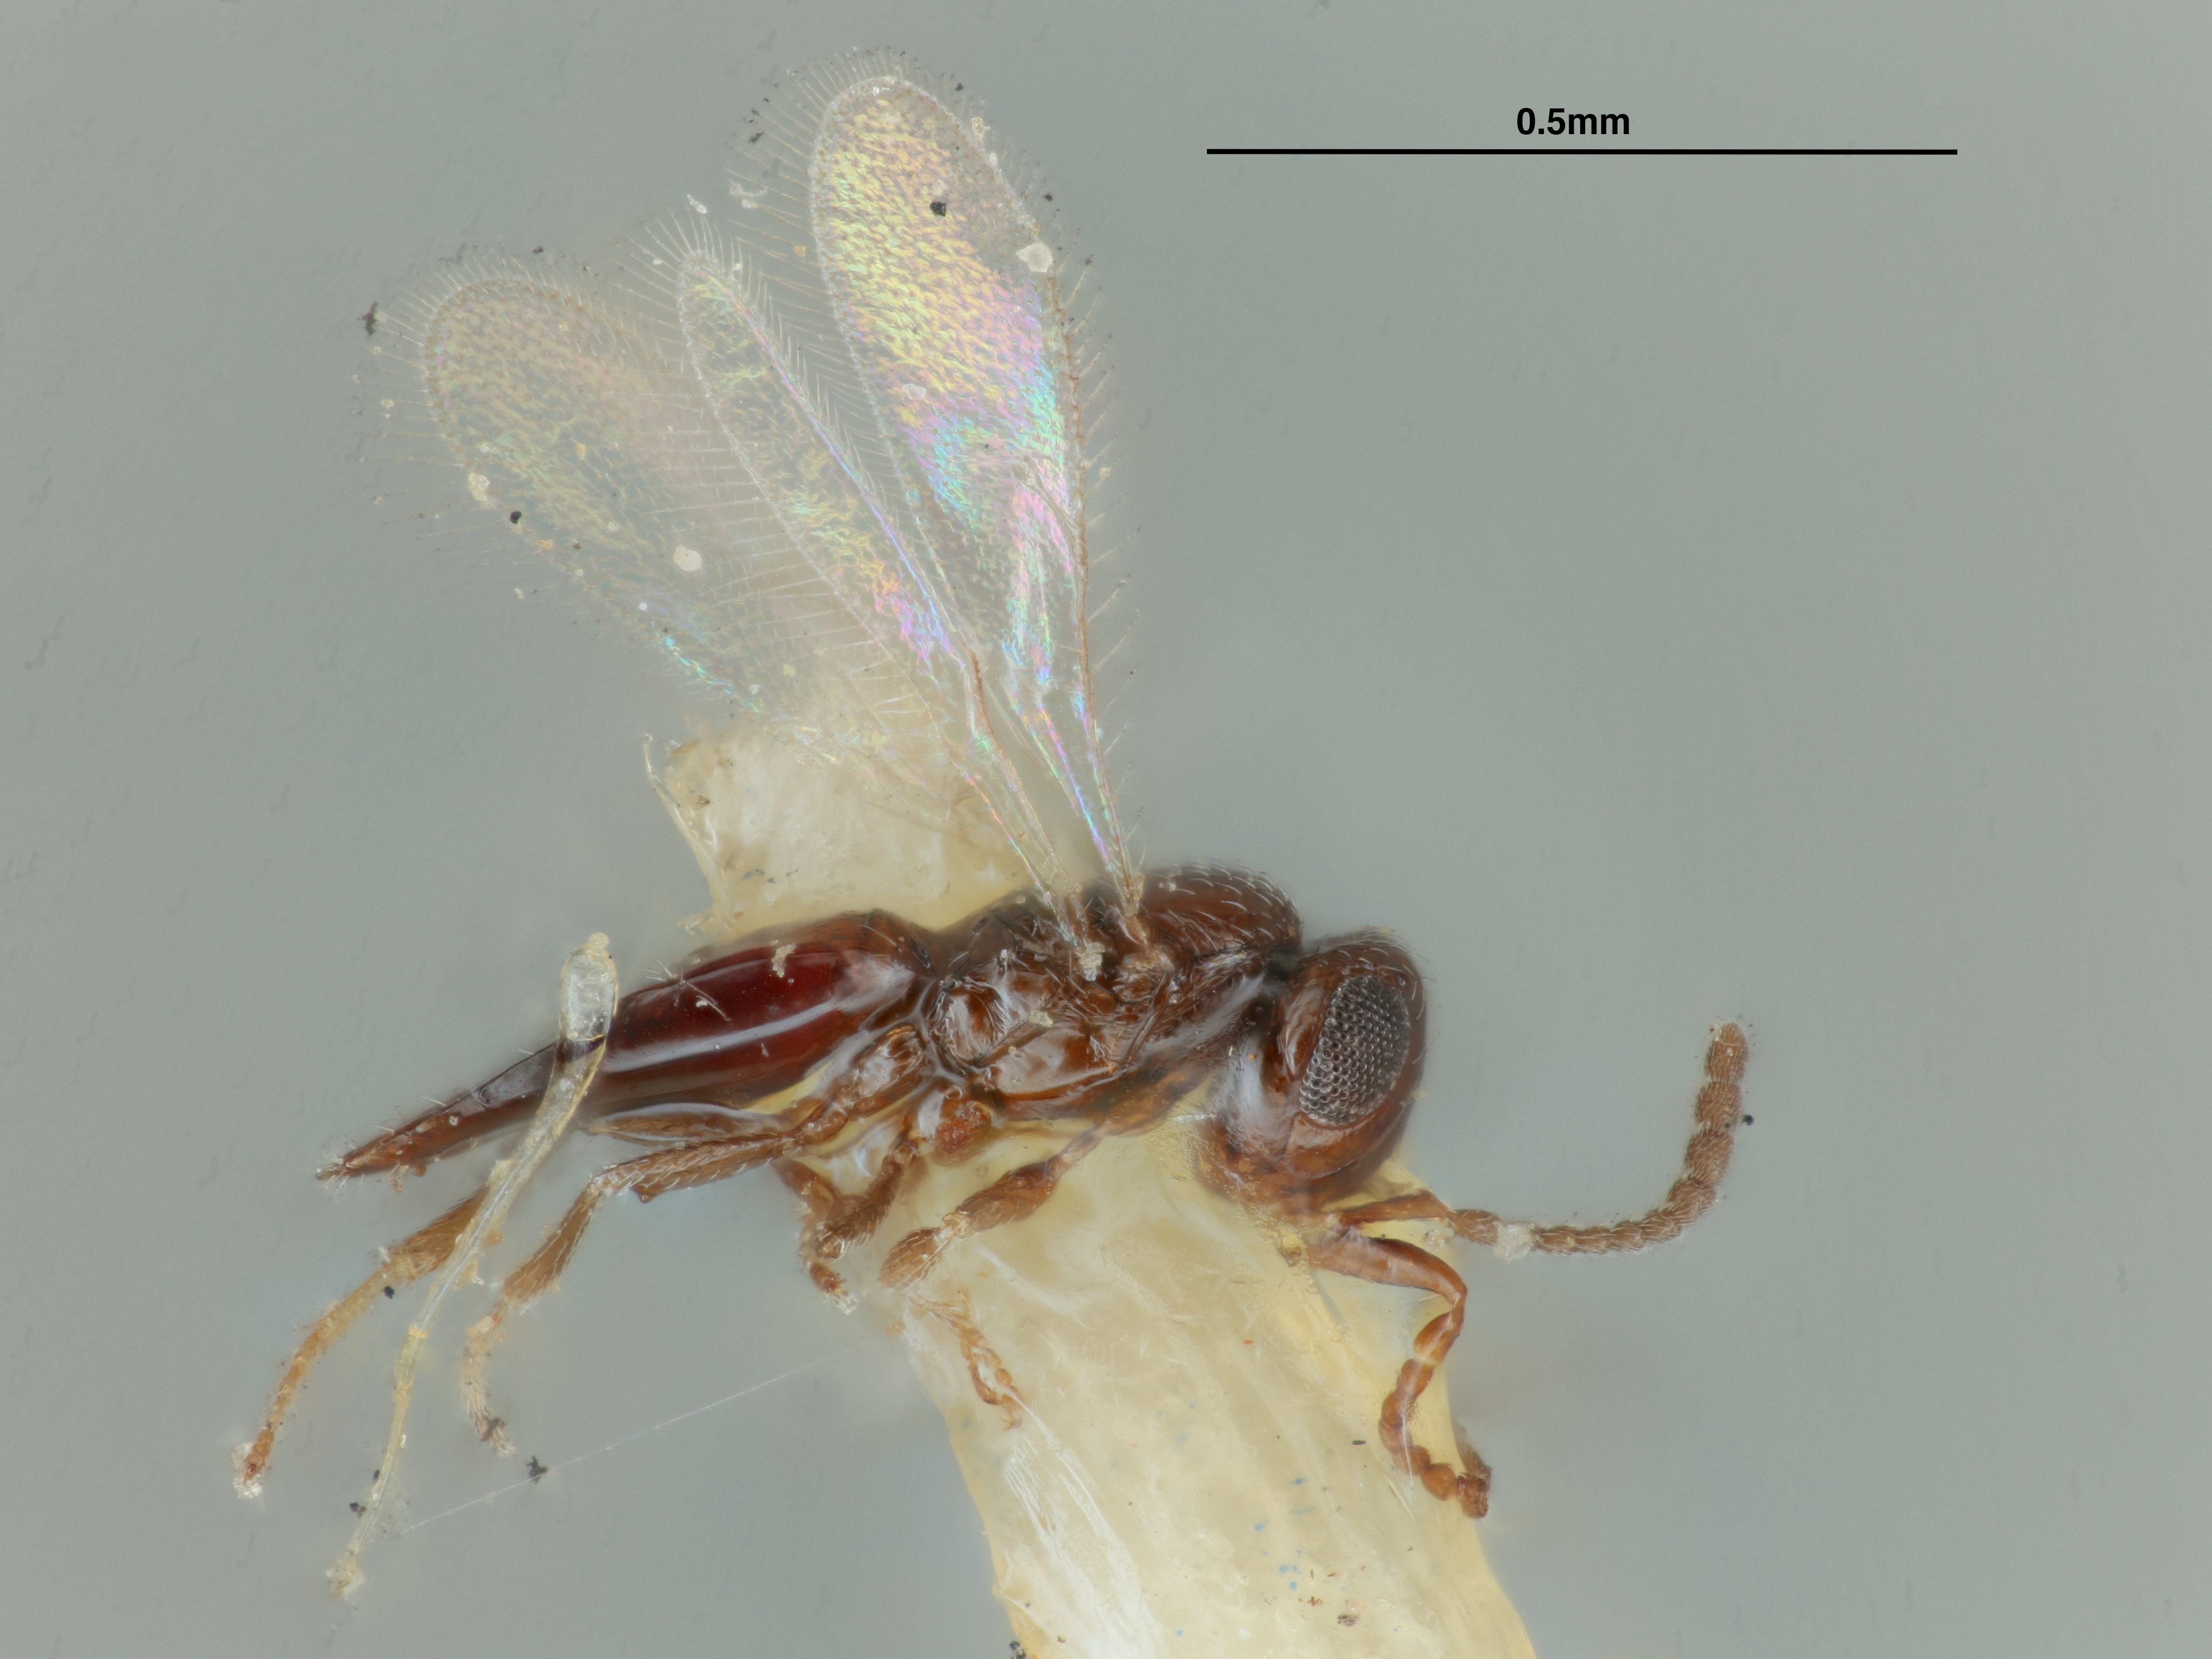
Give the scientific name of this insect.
Phanurus ovivorus
